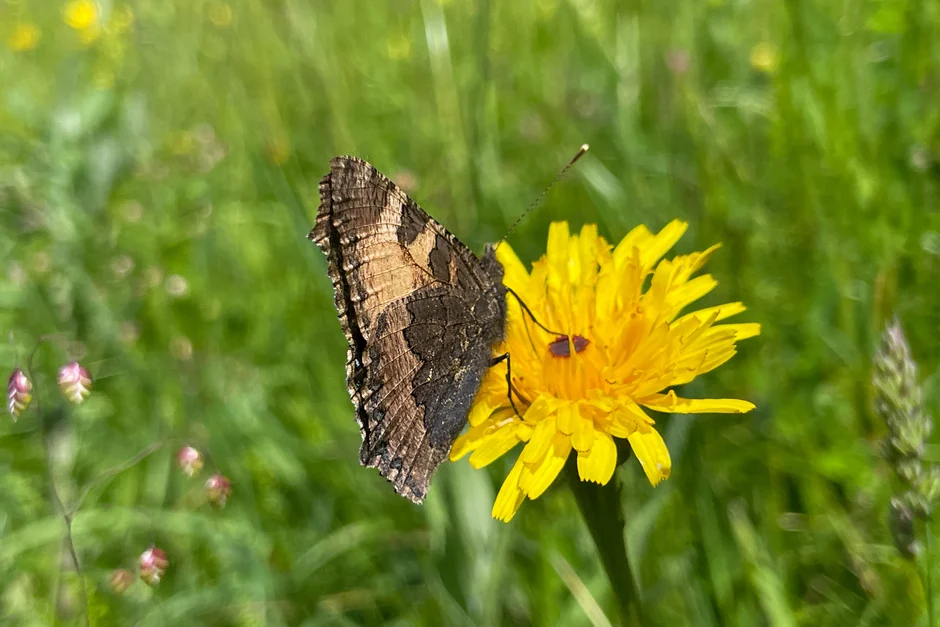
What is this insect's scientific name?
Aglais urticae
